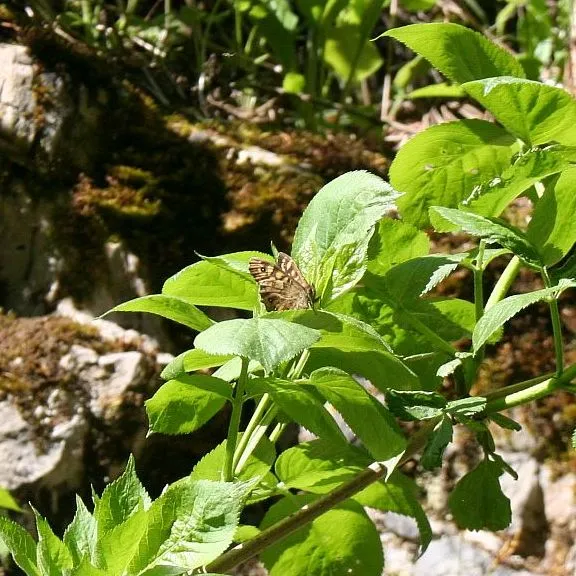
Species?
Pararge aegeria
